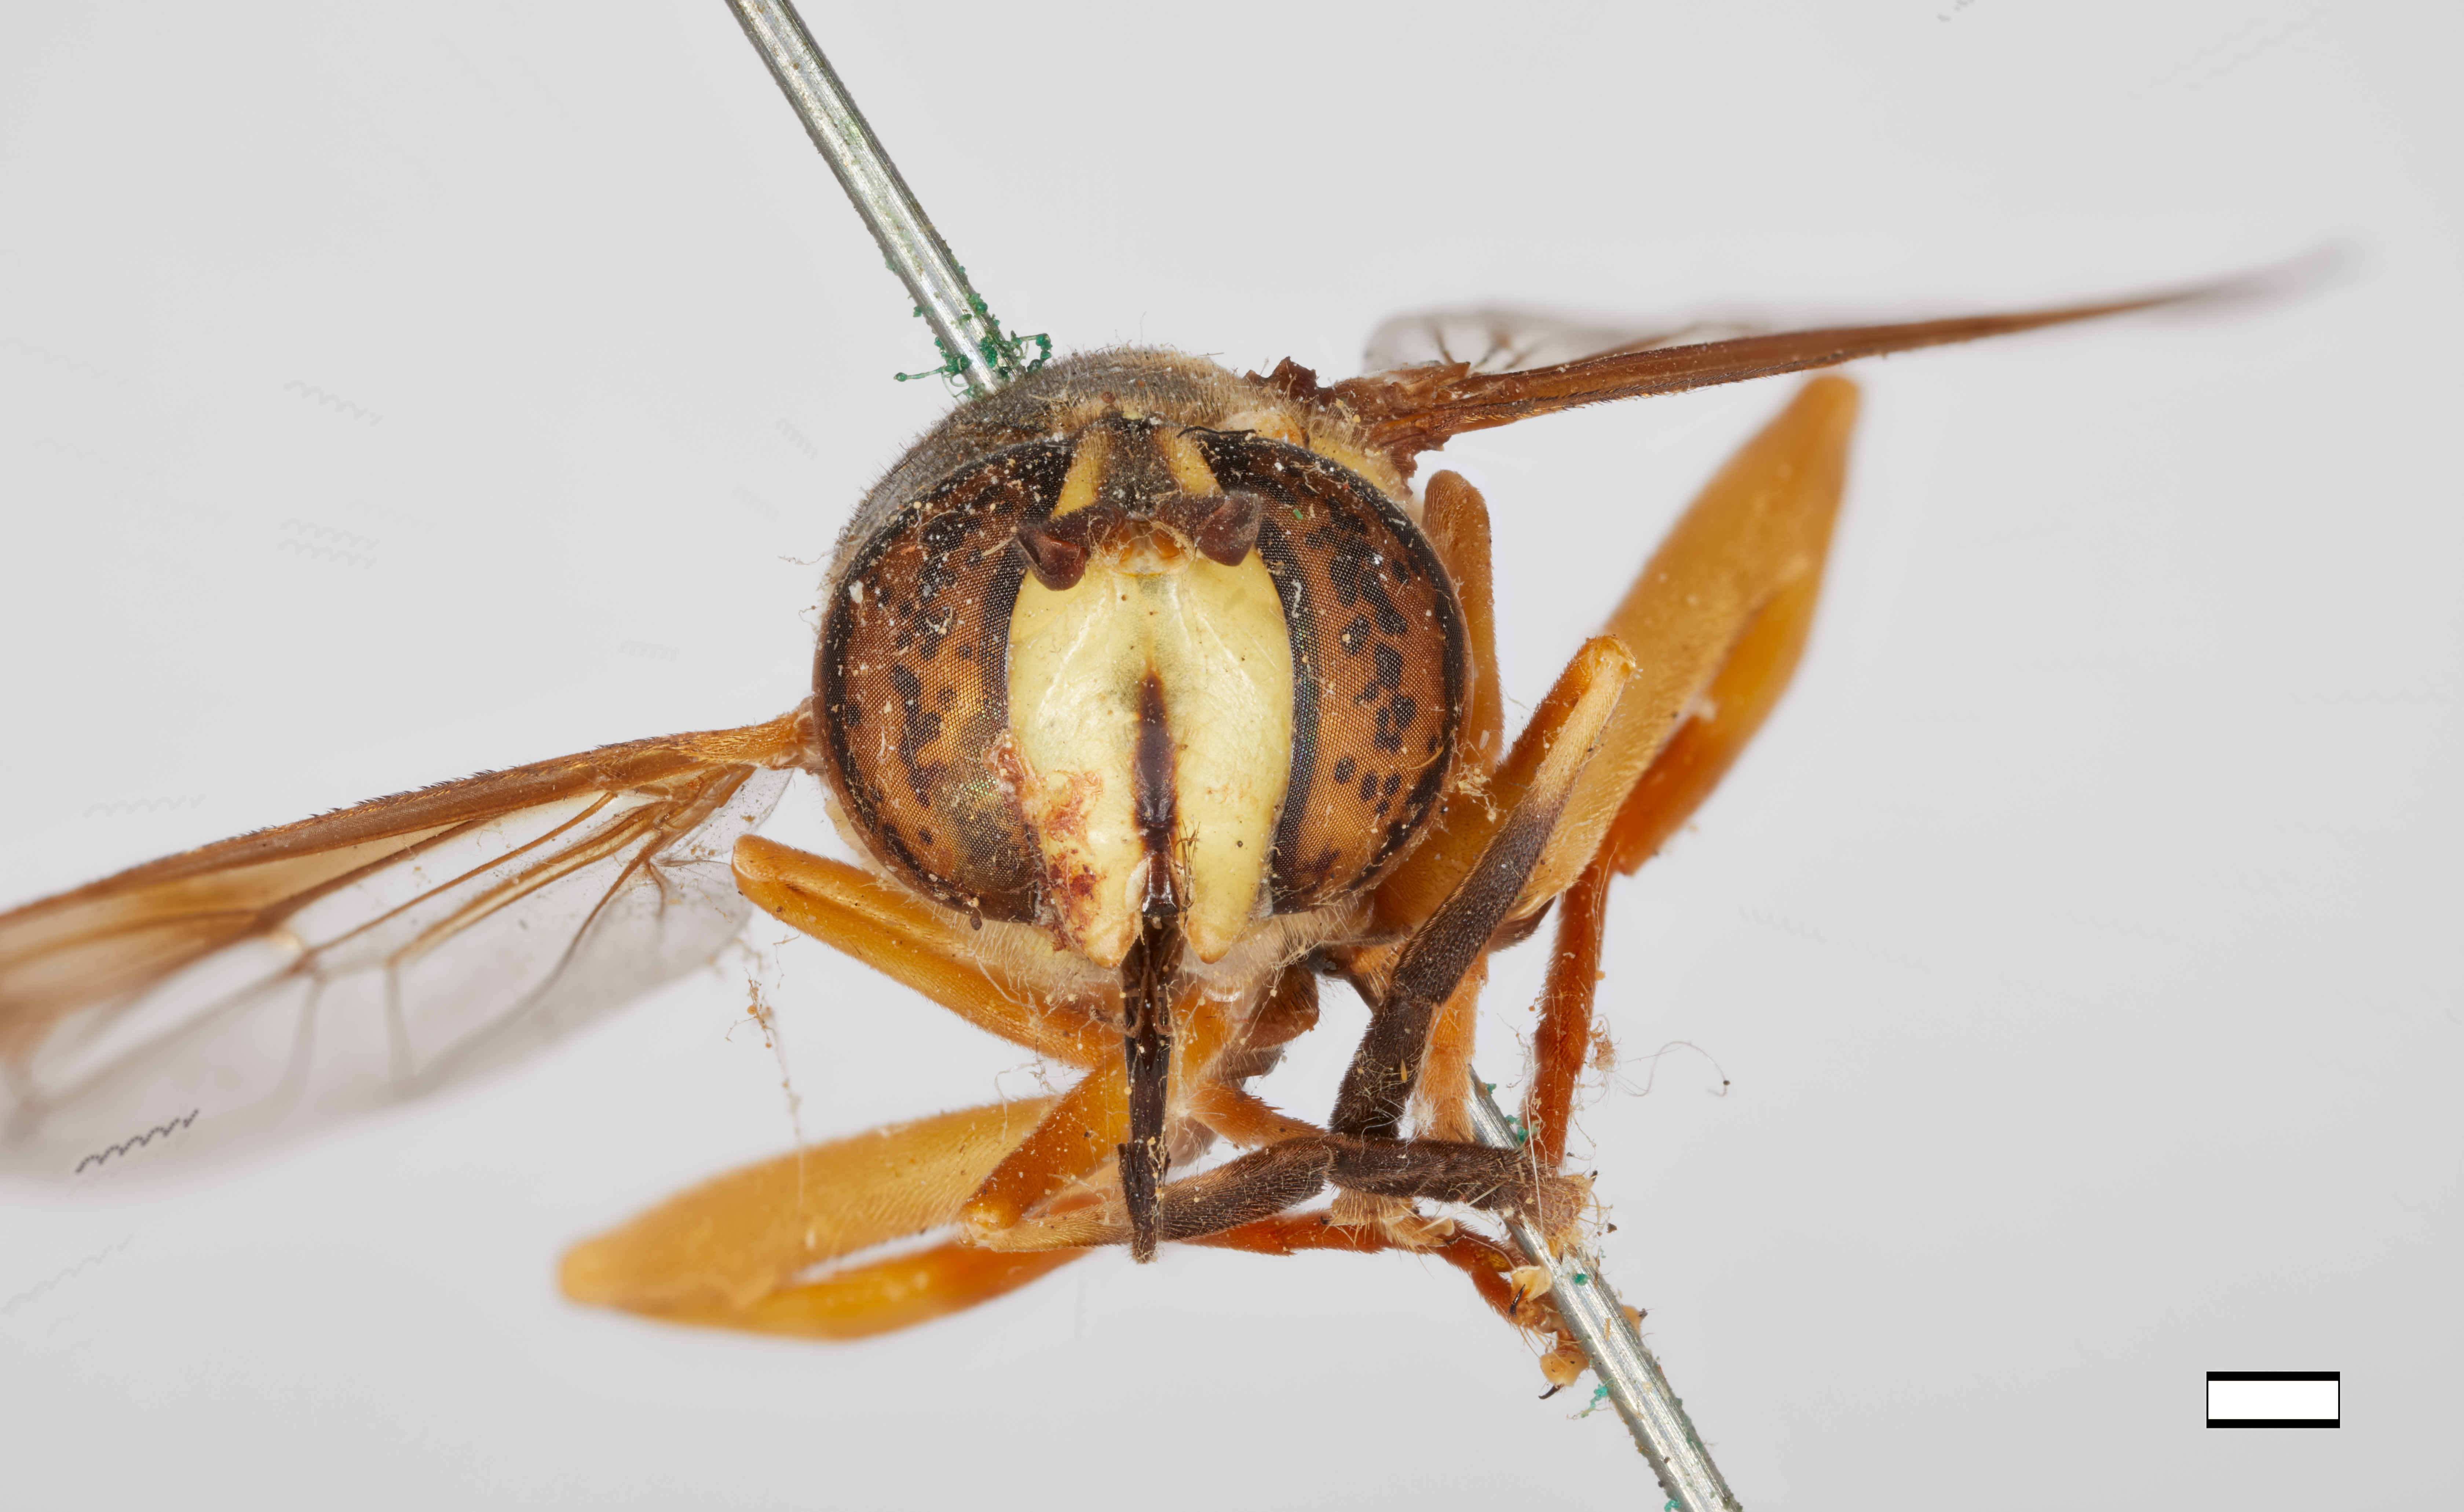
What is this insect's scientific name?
Spilomyia interupta
